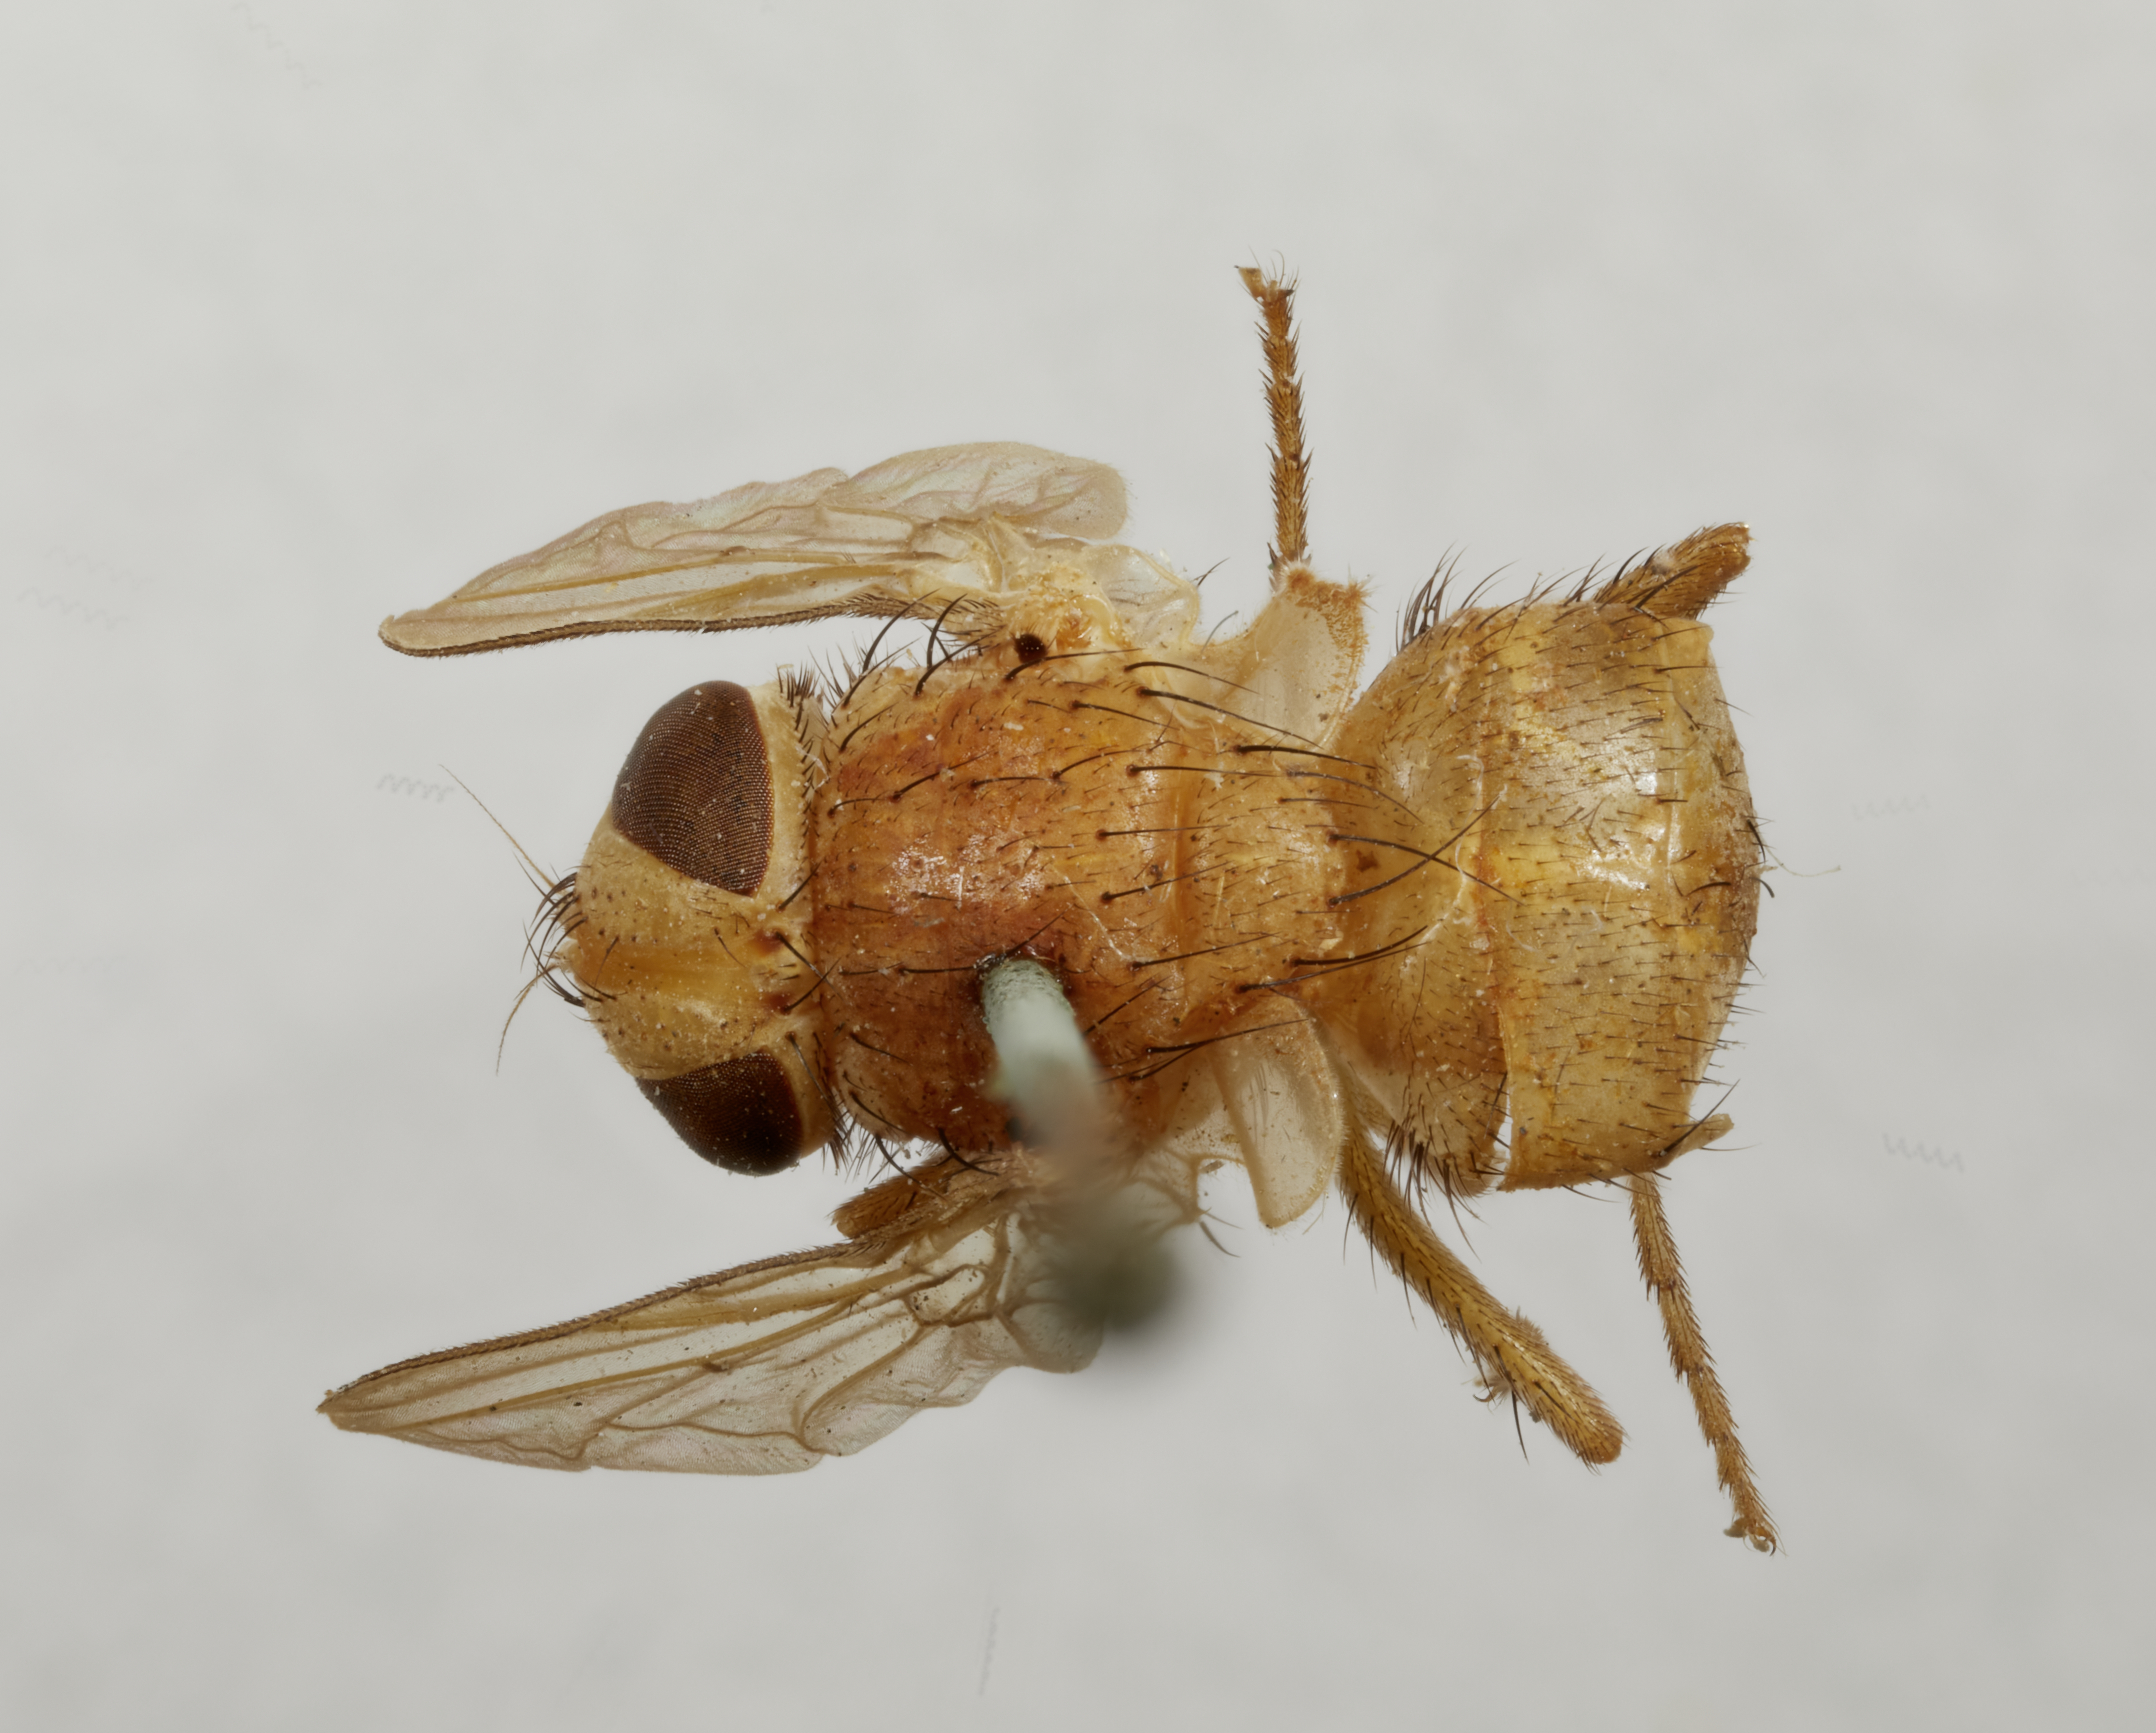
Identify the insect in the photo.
Euphasiopteryx montana
